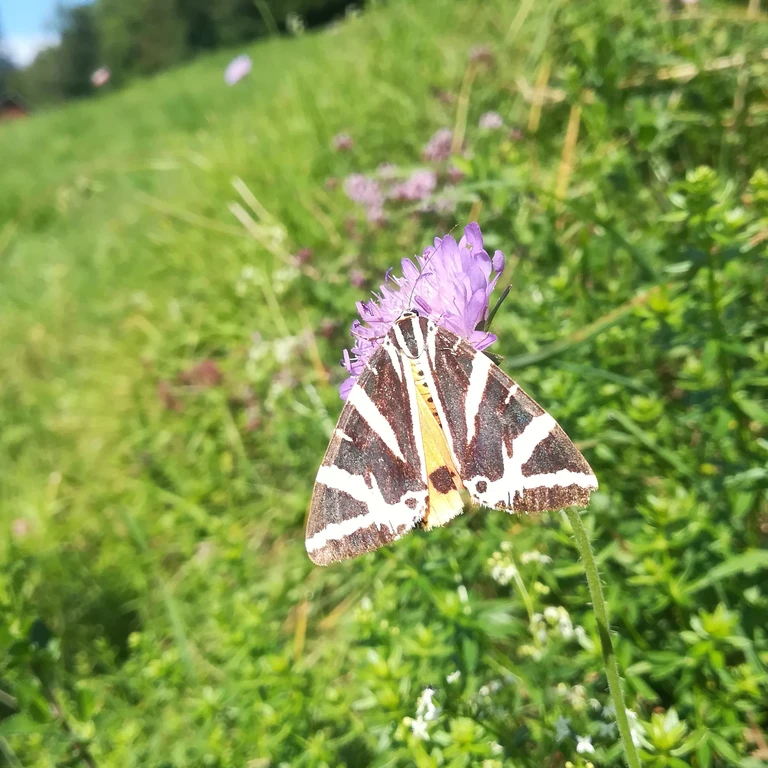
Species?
Euplagia quadripunctaria
